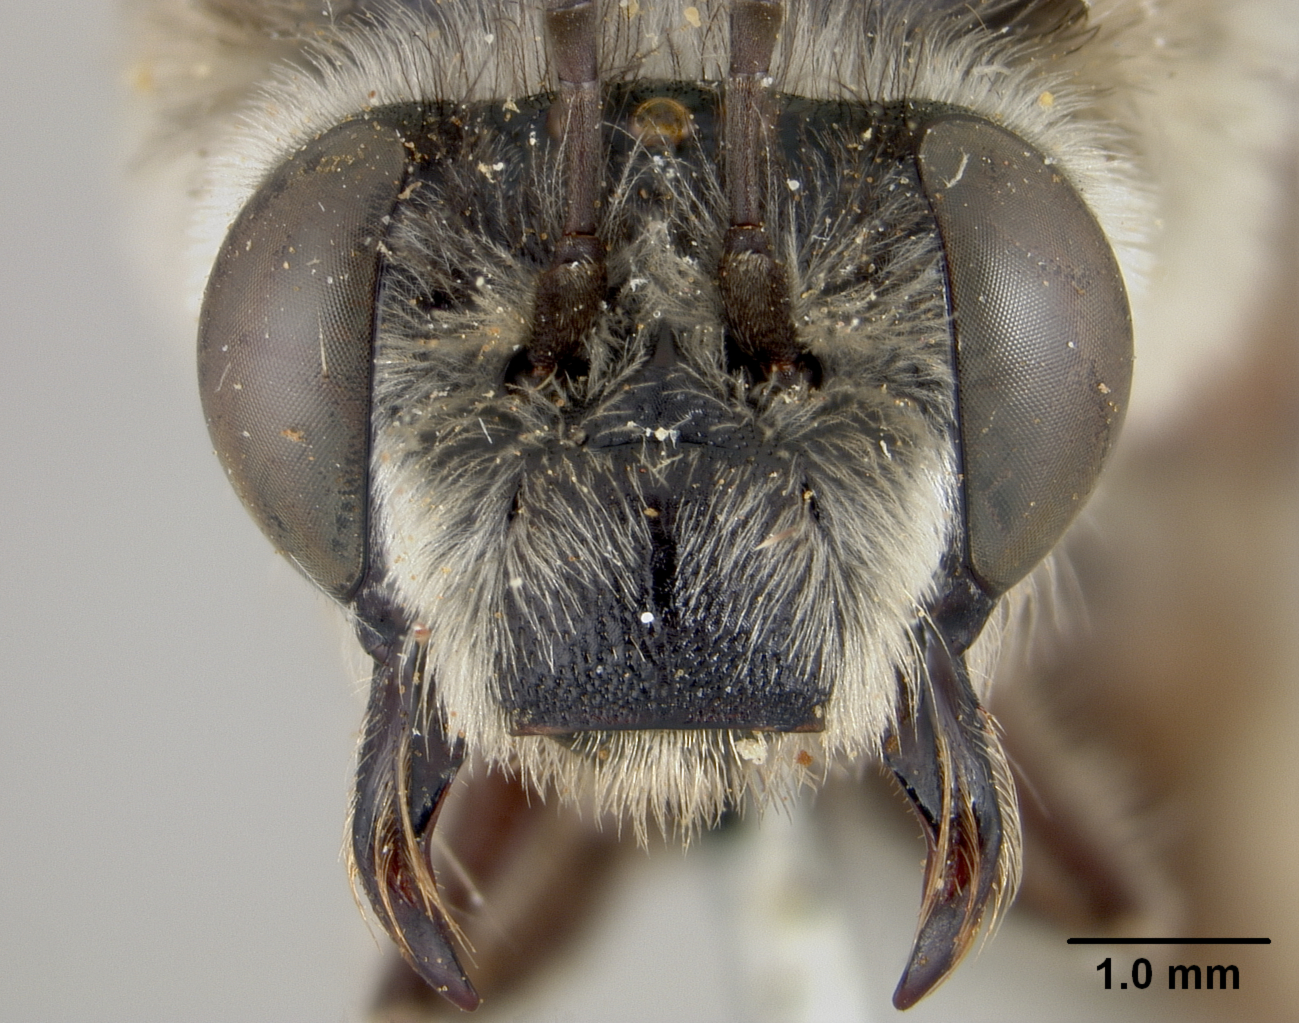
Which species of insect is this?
Xenoglossa rhodophila
